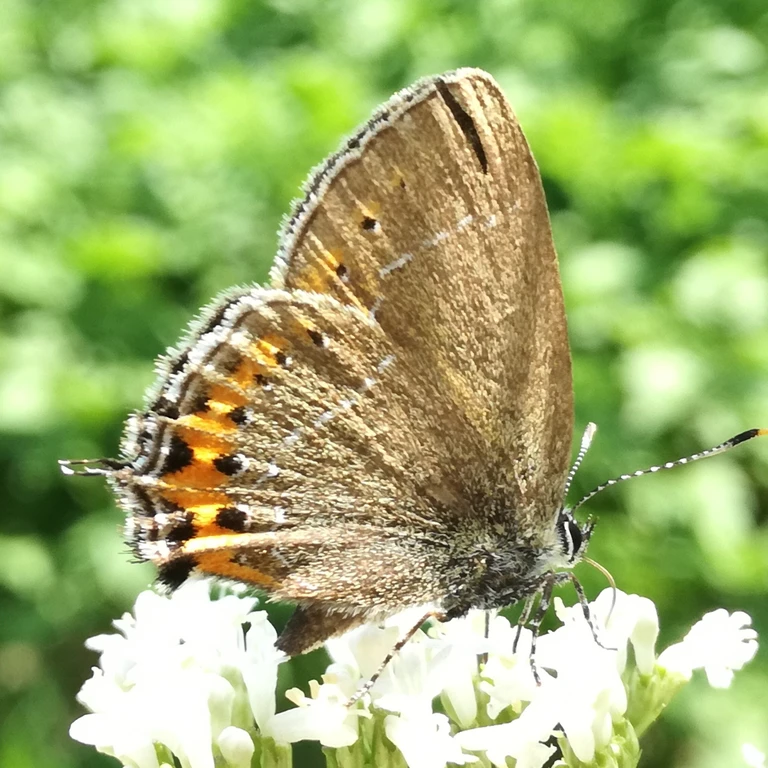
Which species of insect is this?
Satyrium pruni (also Fixsenia pruni)
